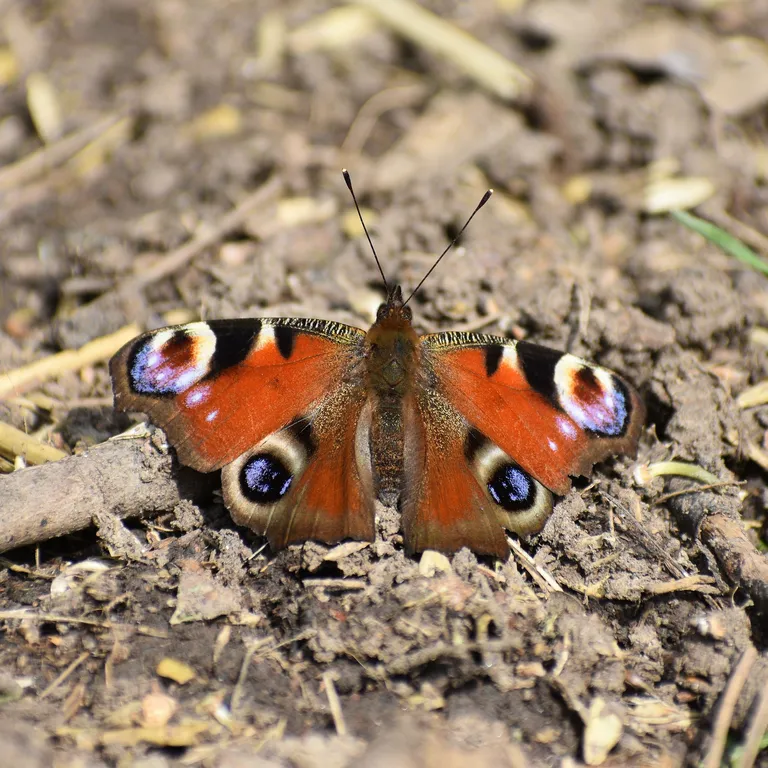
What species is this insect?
Aglais io
